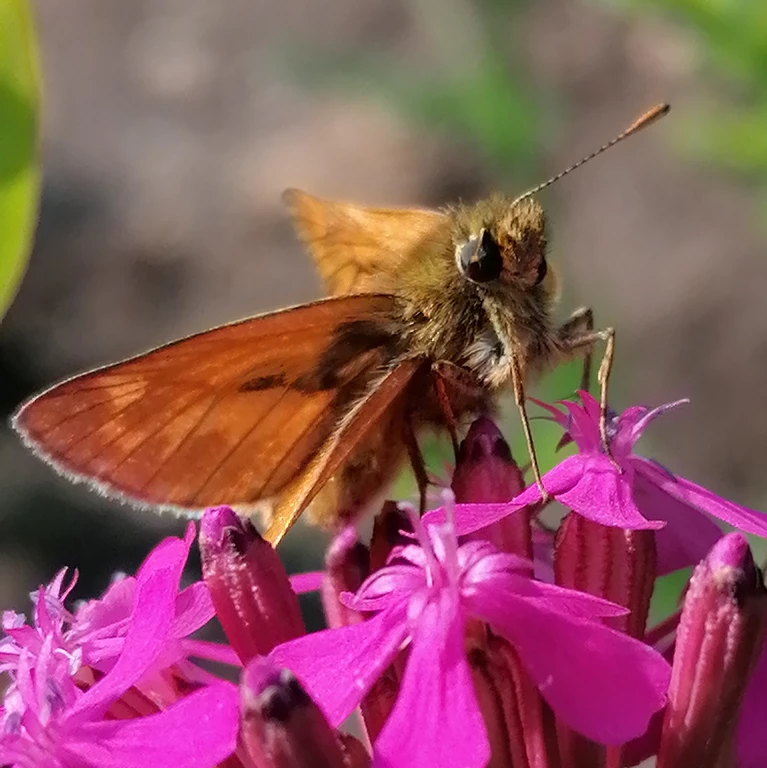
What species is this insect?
Ochlodes sylvanus (also Ochlodes venata)
